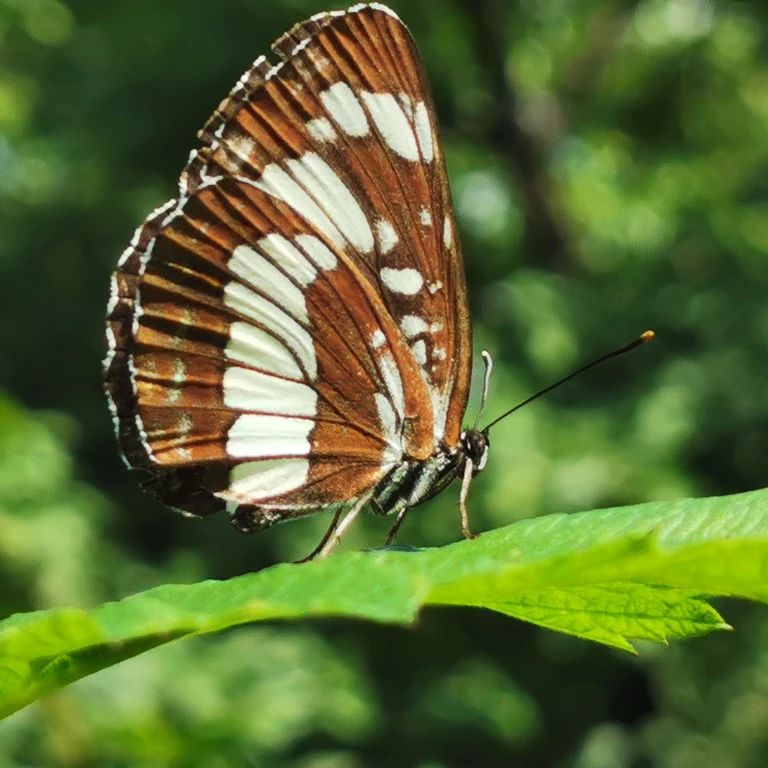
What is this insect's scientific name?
Neptis rivularis
